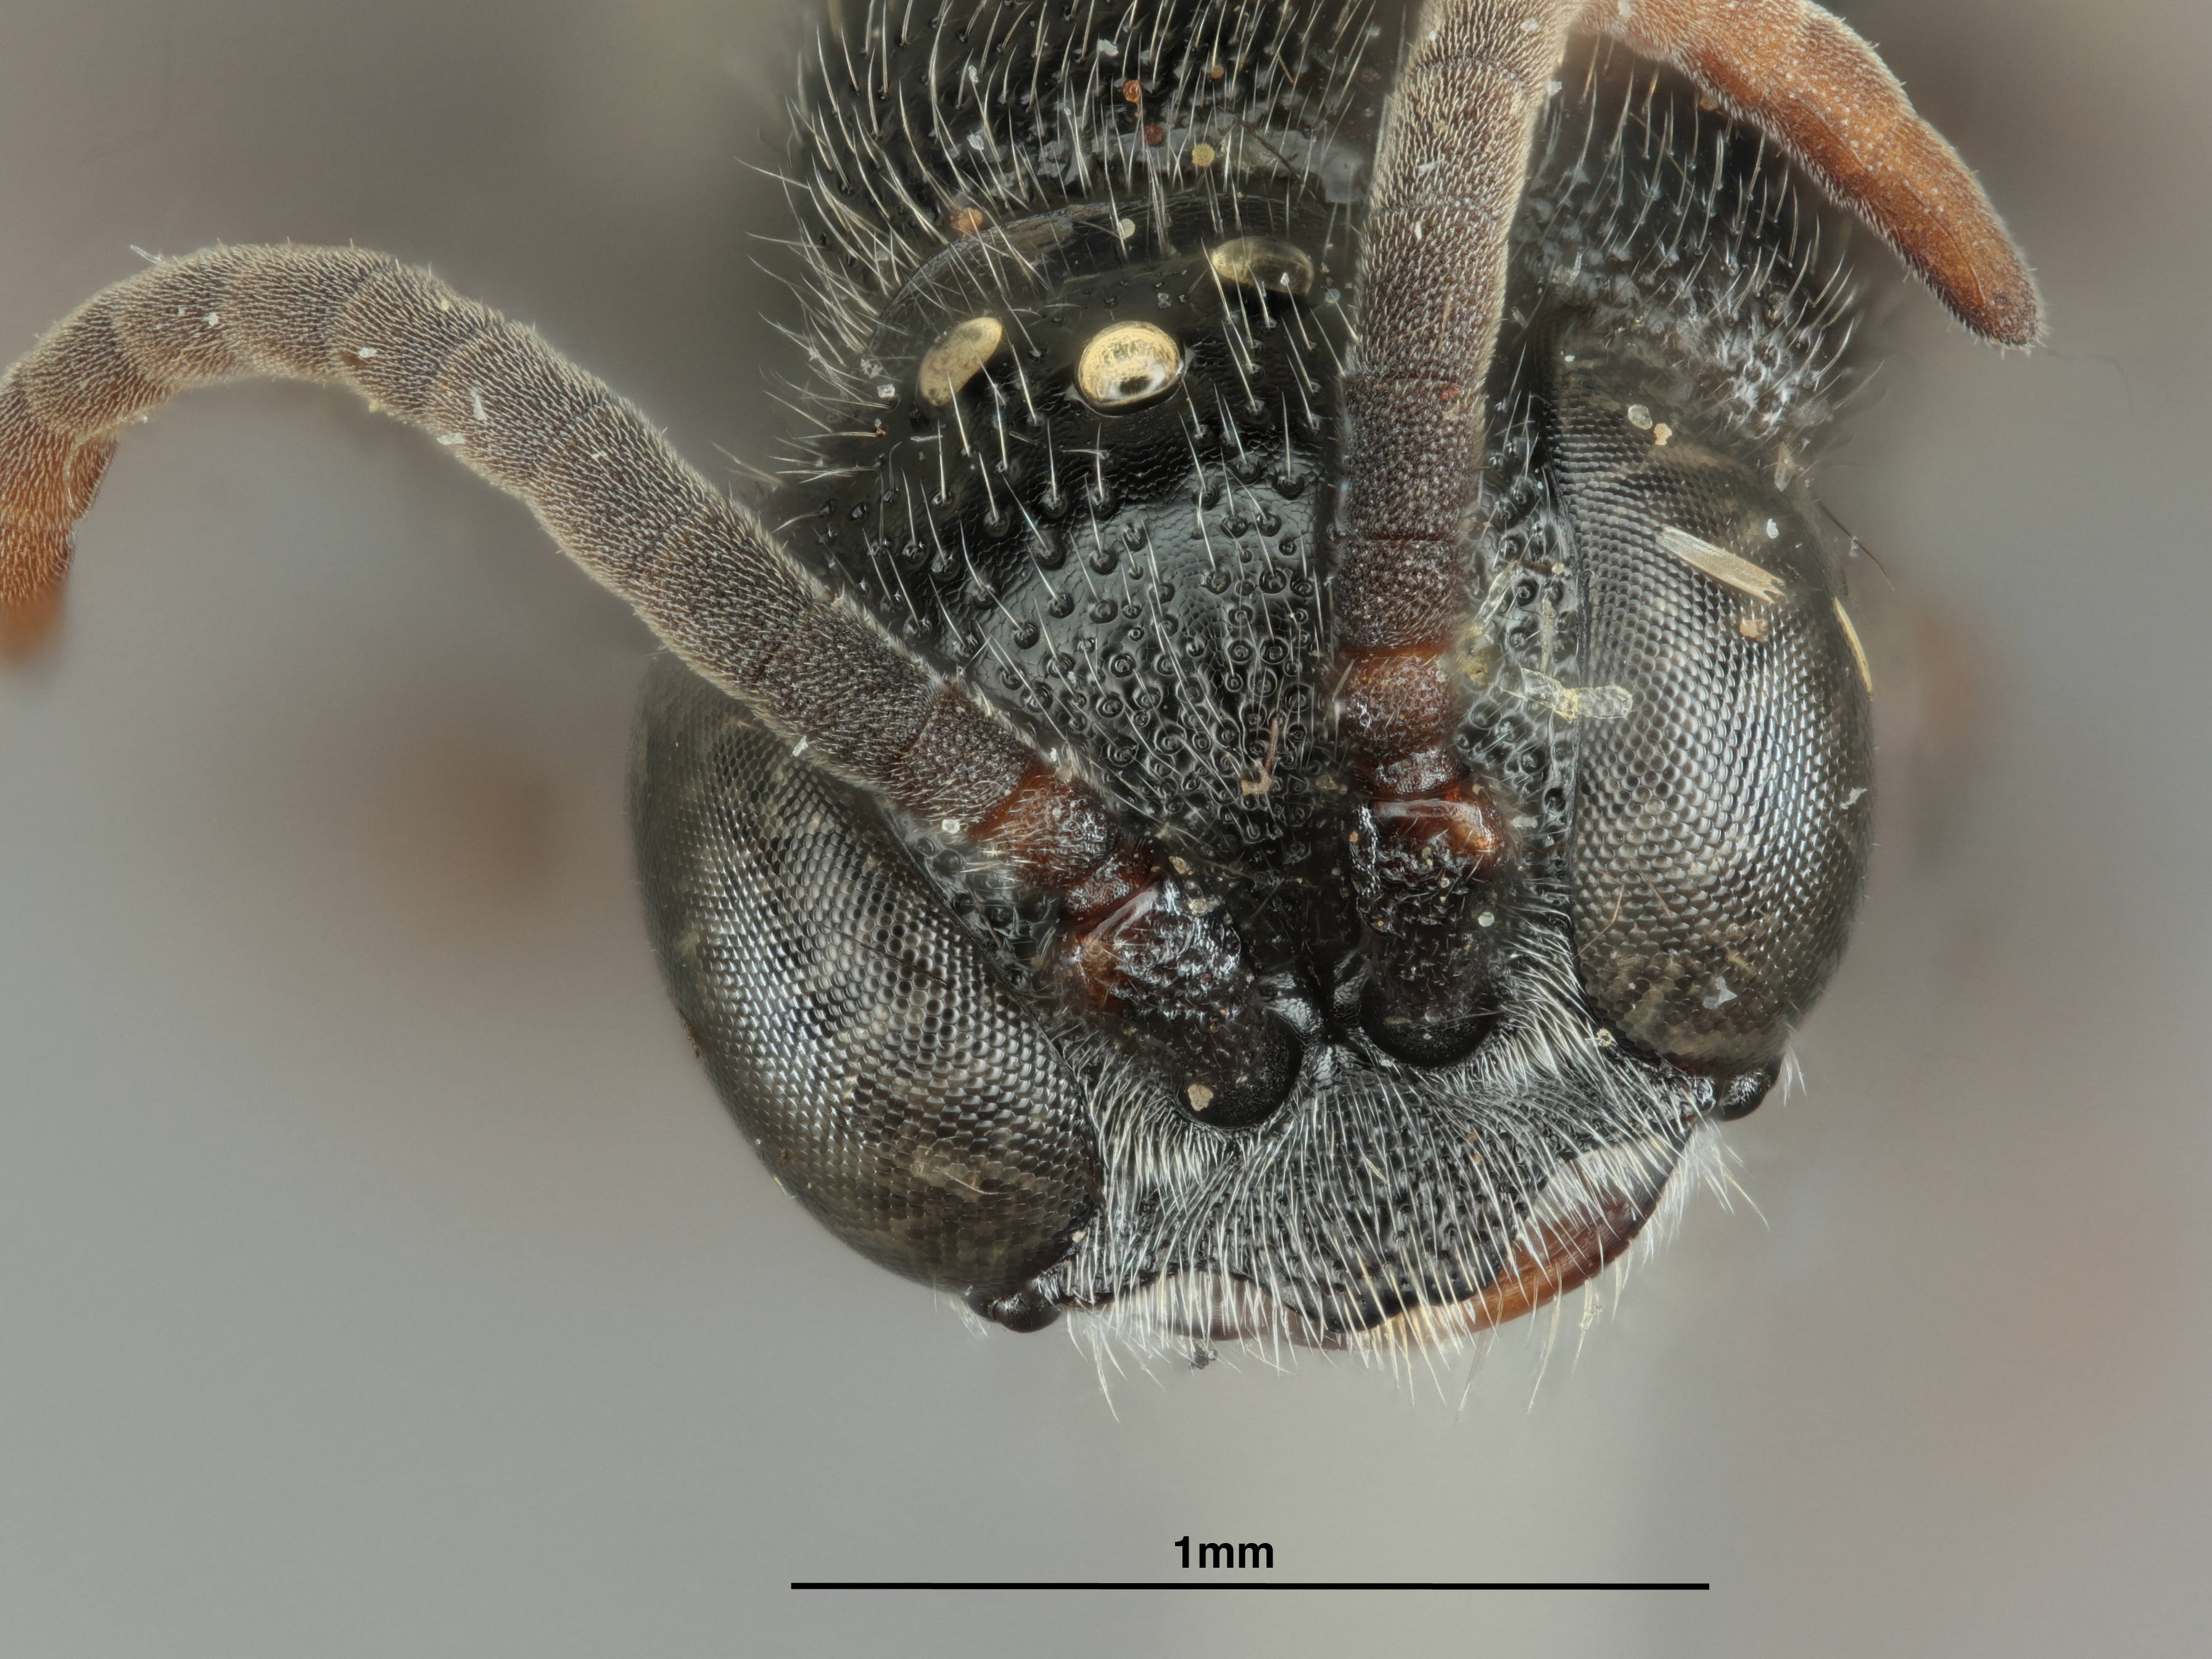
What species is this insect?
Tiphia bakeriana
